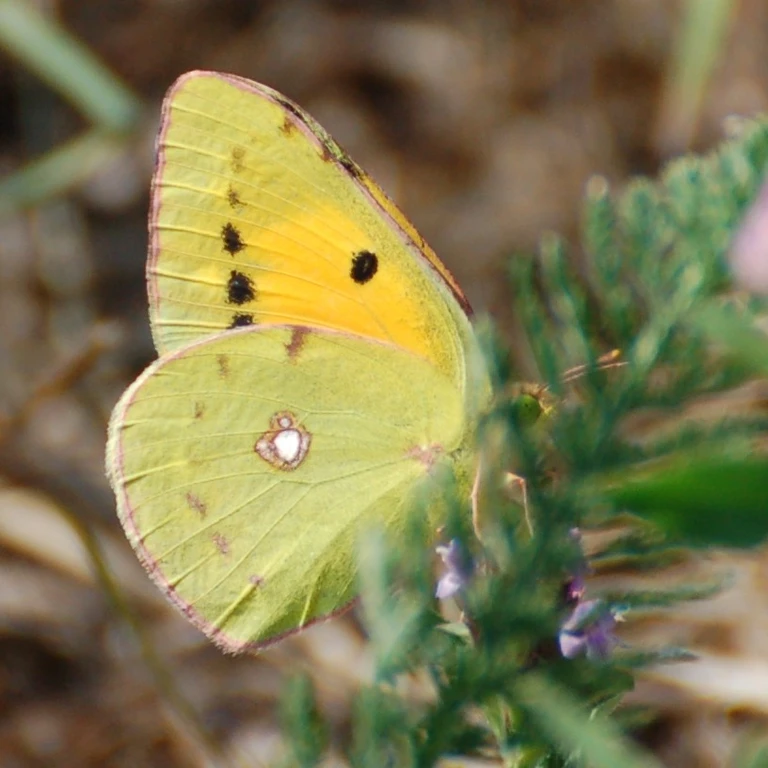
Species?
Colias croceus
